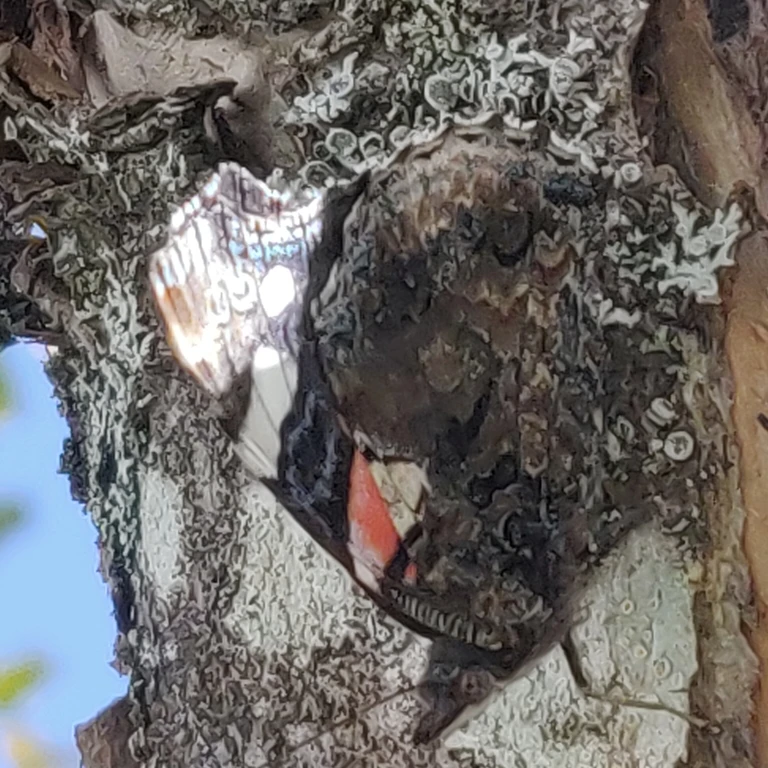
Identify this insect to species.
Vanessa atalanta
